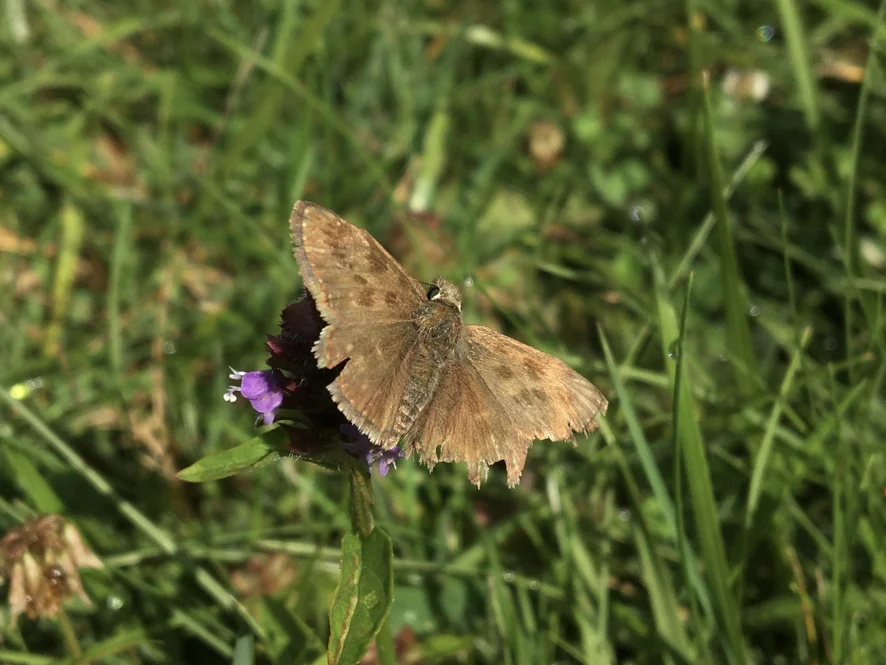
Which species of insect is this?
Erynnis tages
